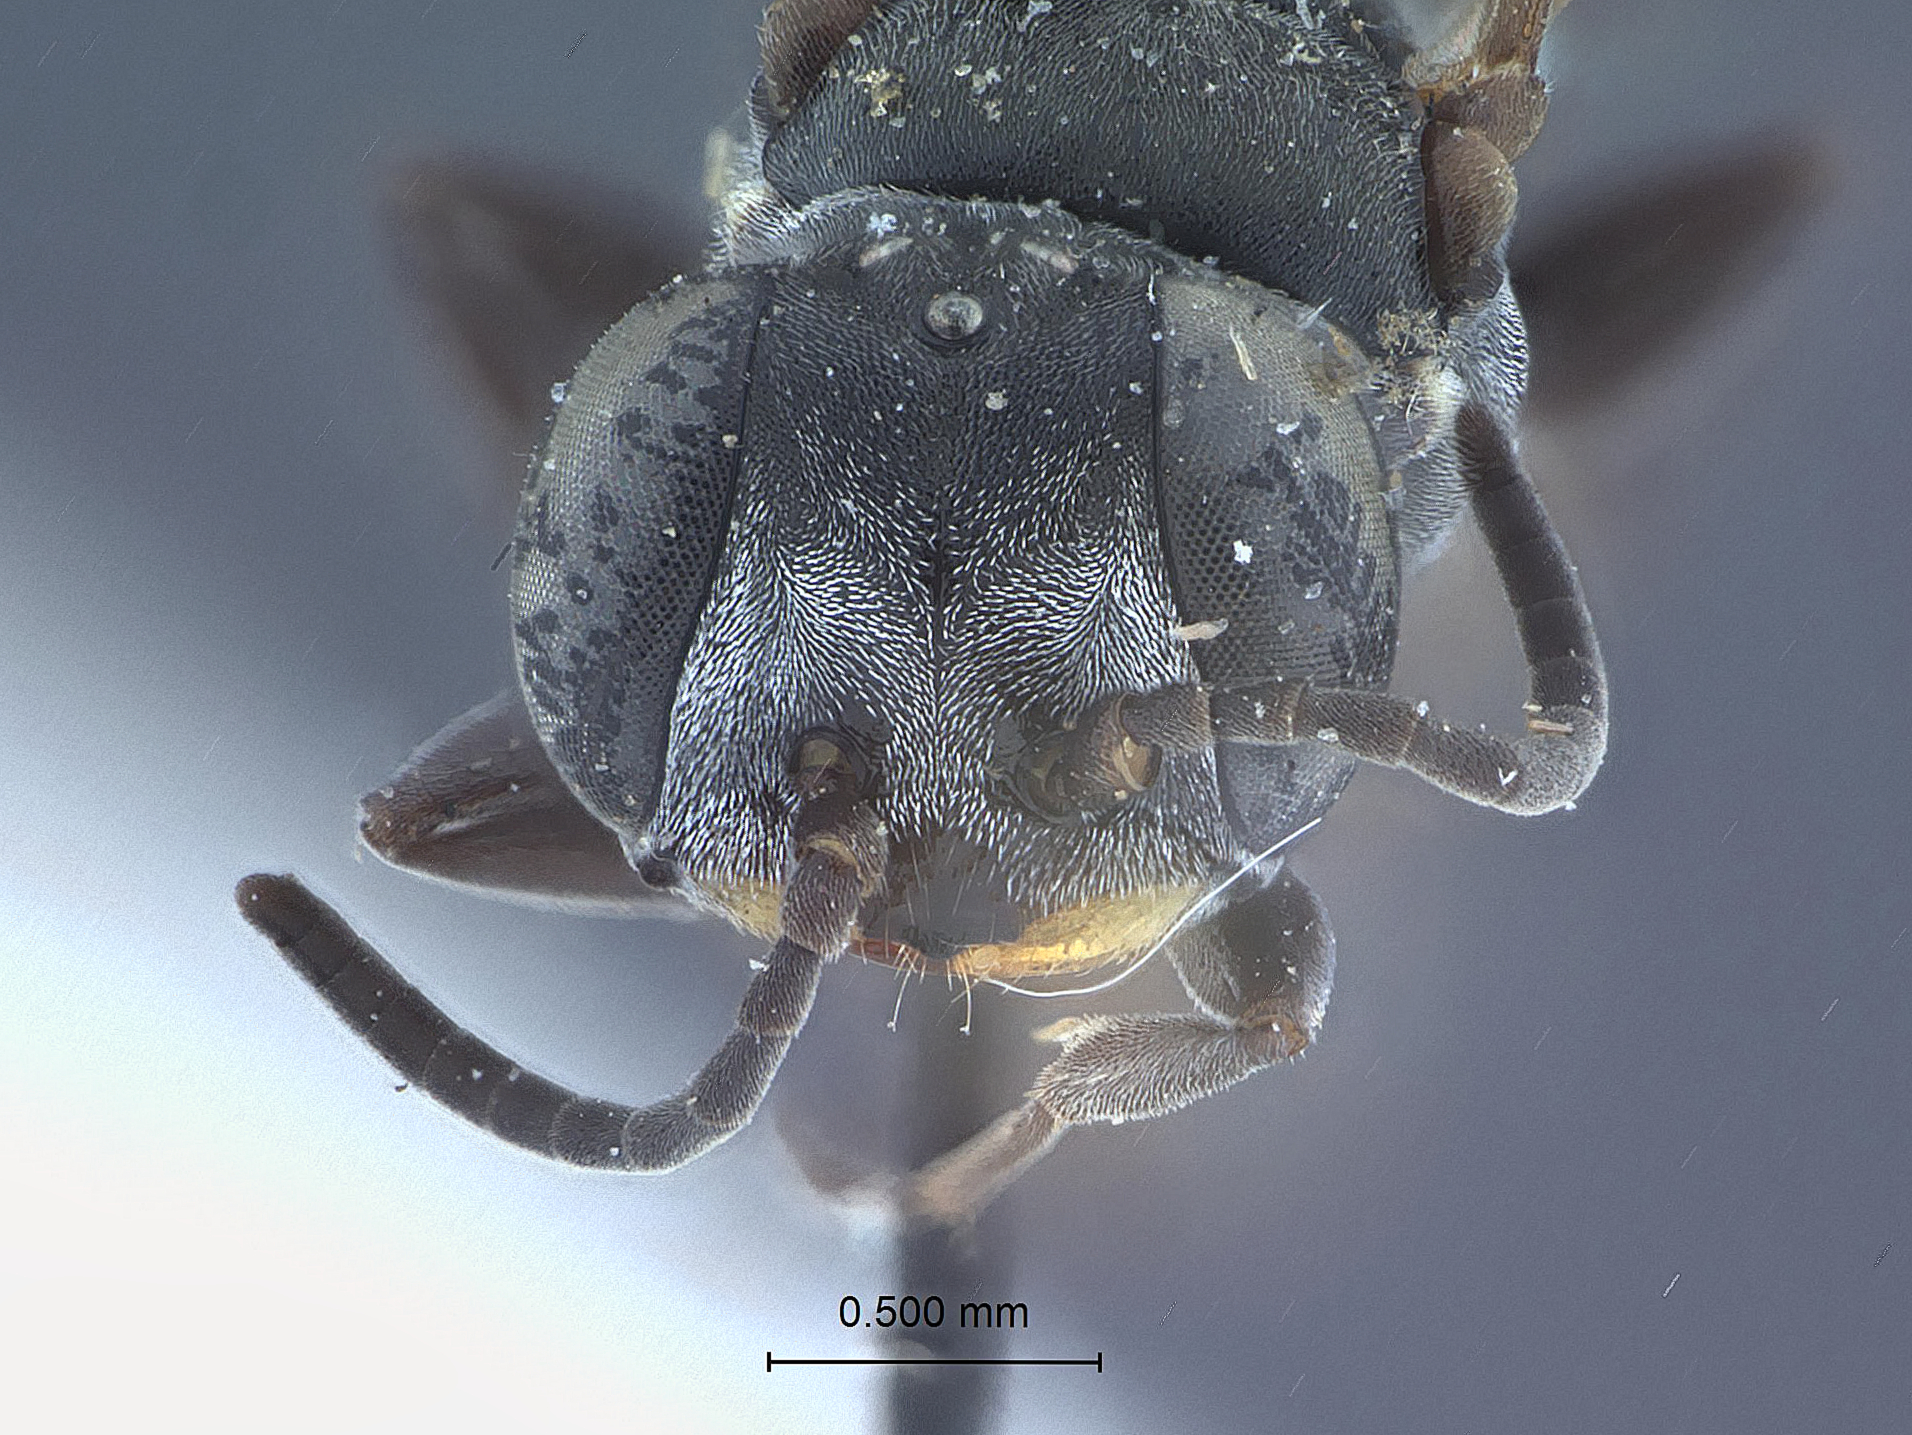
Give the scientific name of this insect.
Niteliopsis sayi
